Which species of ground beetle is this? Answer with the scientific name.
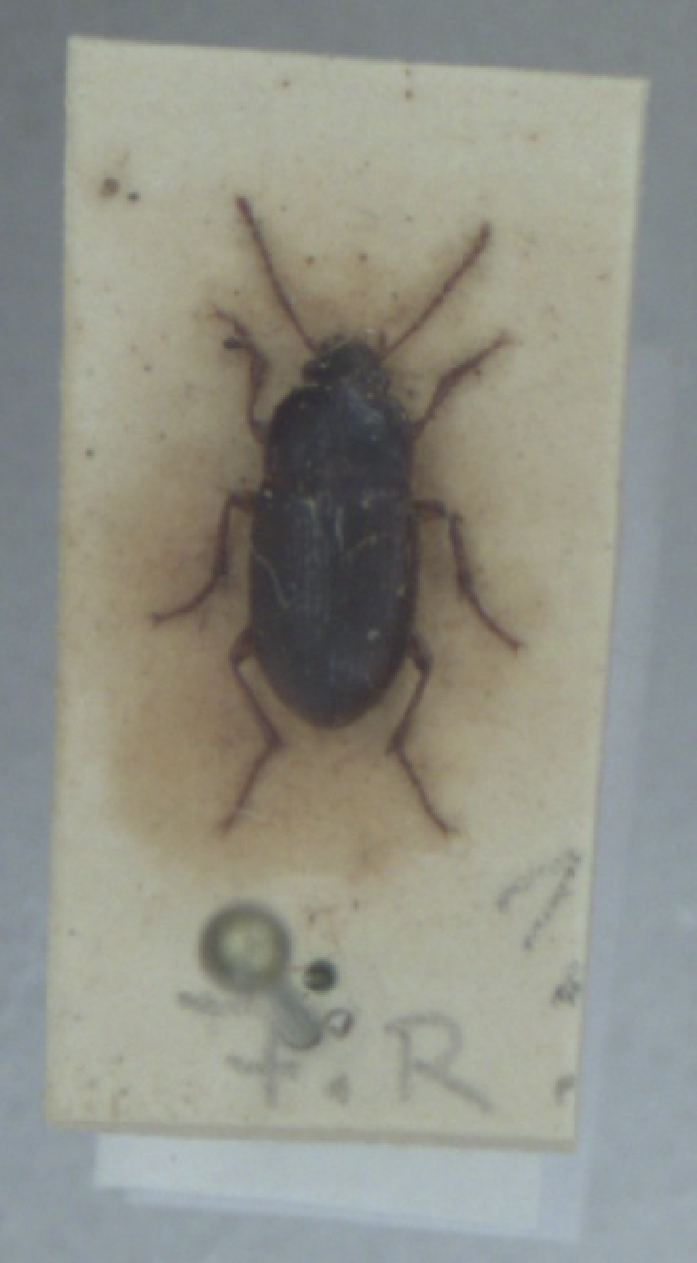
Amara bifrons
